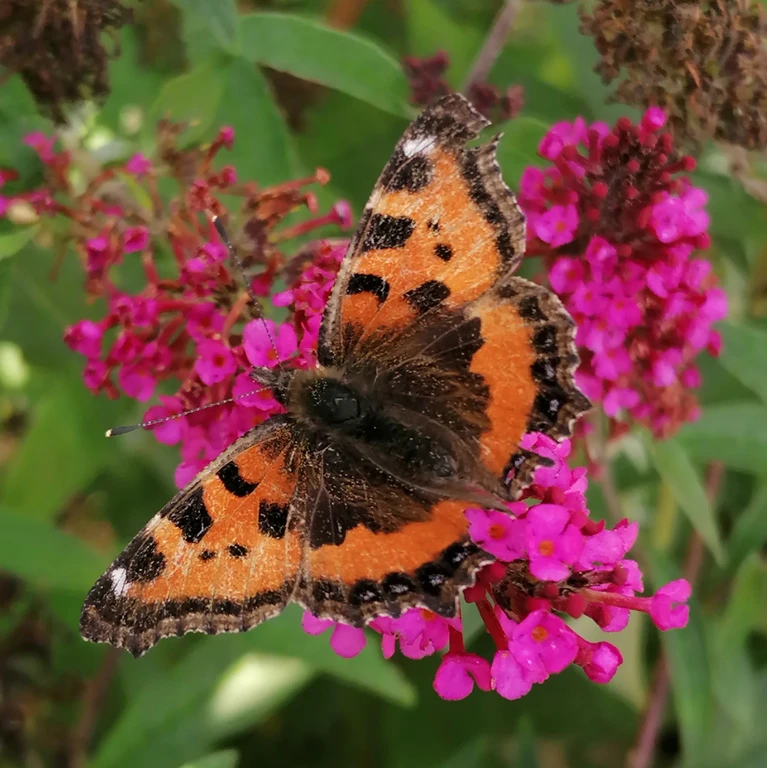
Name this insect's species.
Aglais urticae
